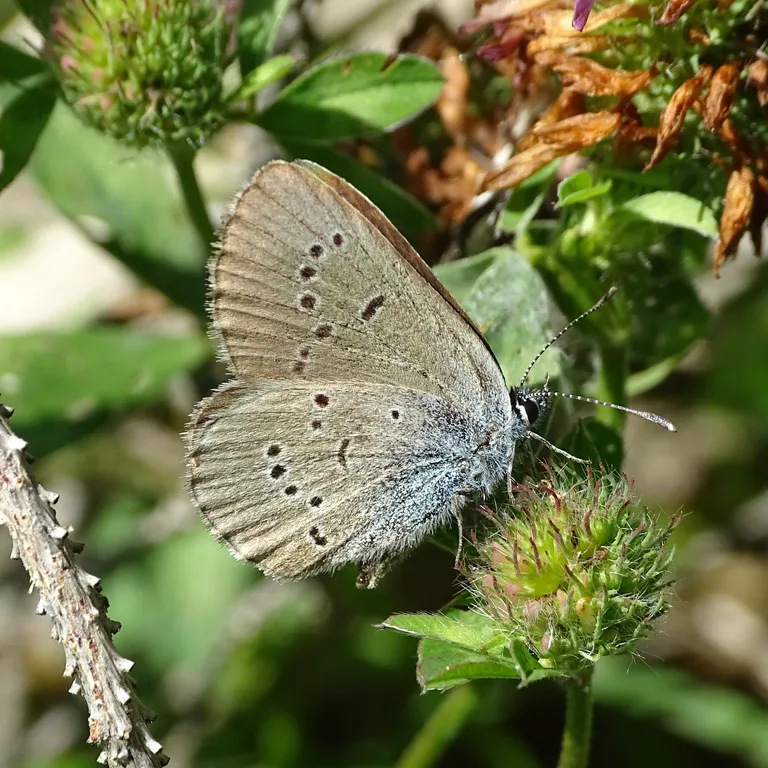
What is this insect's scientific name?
Cyaniris semiargus
